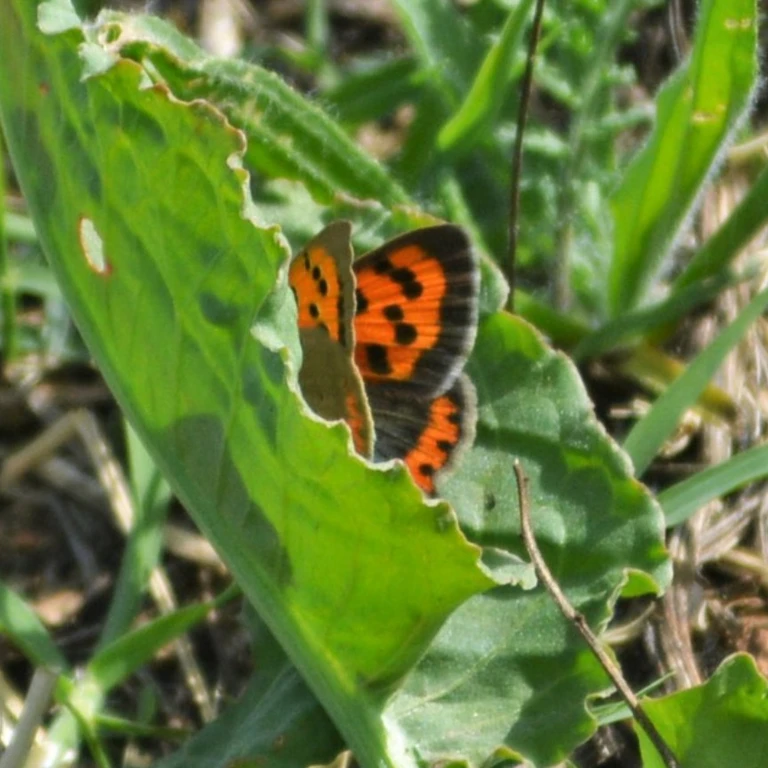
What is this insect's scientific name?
Lycaena phlaeas
